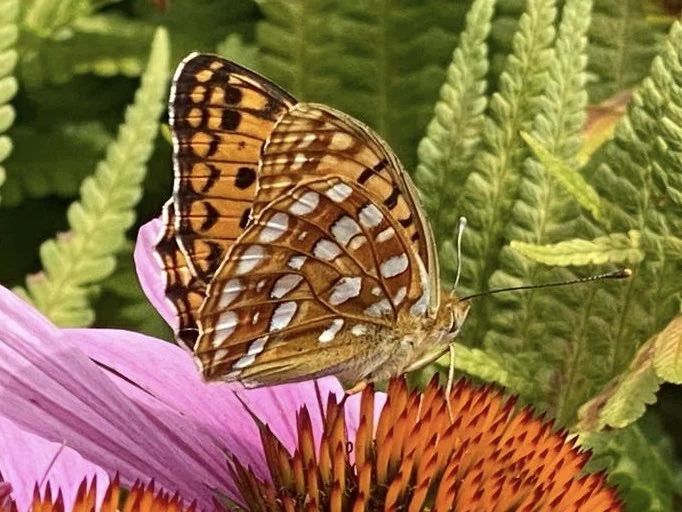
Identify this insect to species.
Fabriciana adippe
